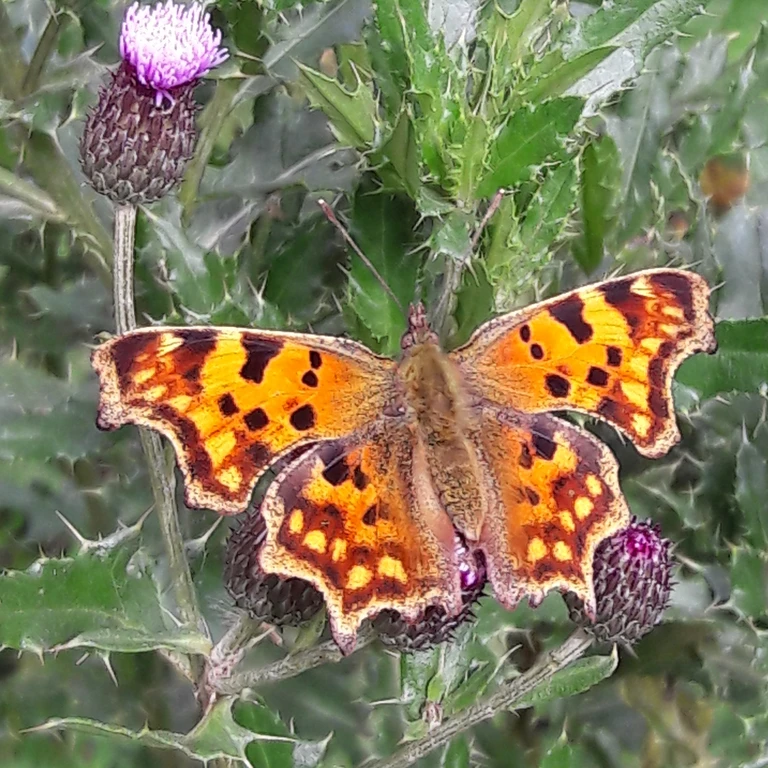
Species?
Polygonia c-album
